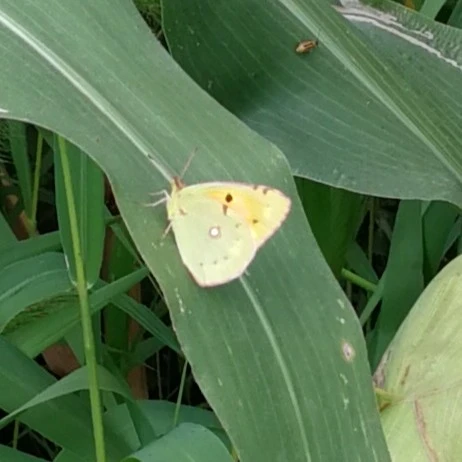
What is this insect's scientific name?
Colias croceus
